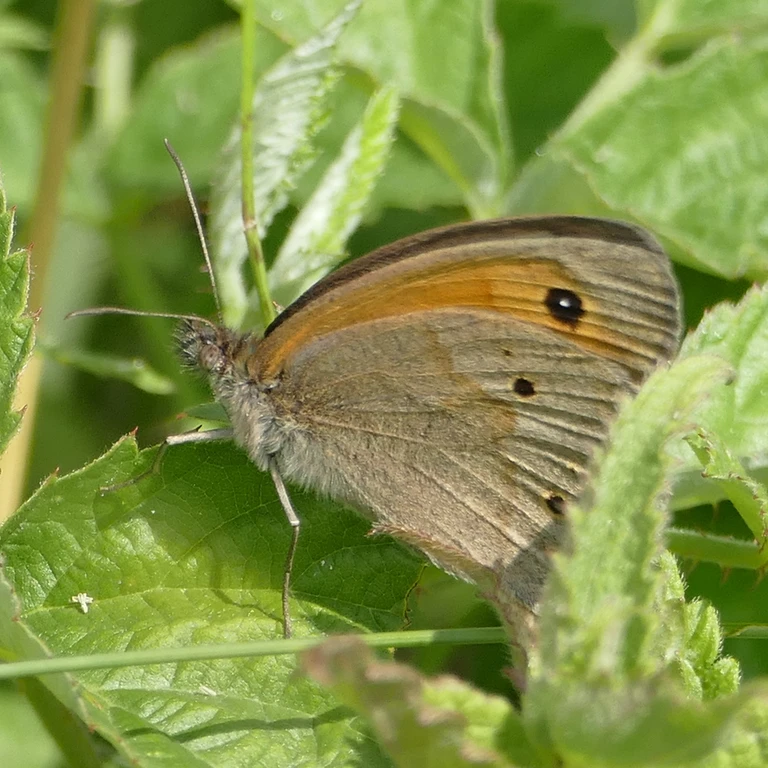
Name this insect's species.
Maniola jurtina
